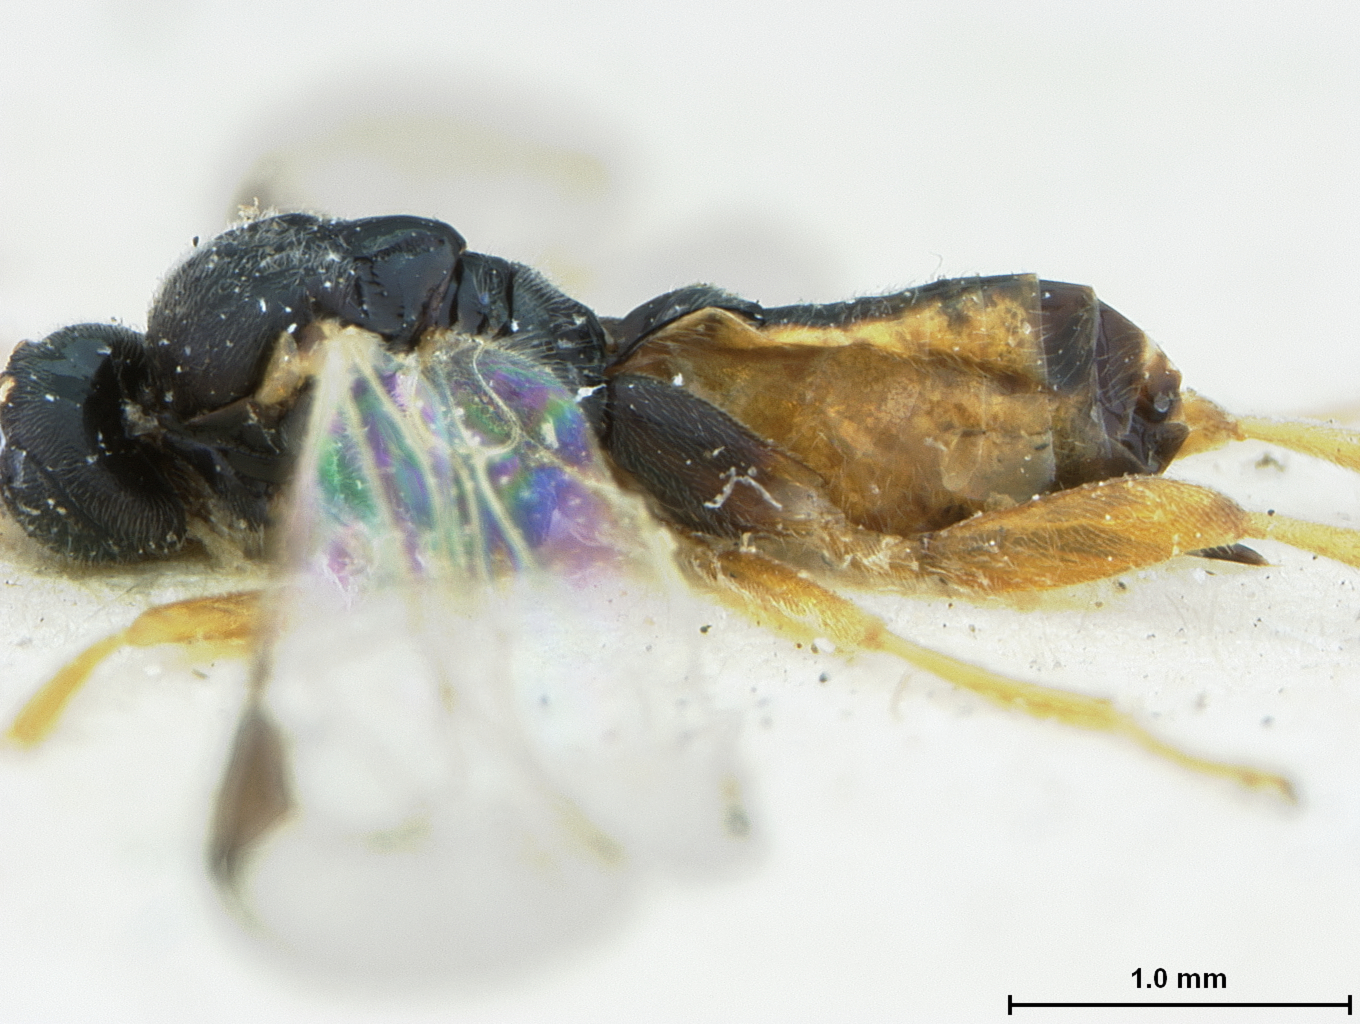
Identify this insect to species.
Glypapanteles politus
